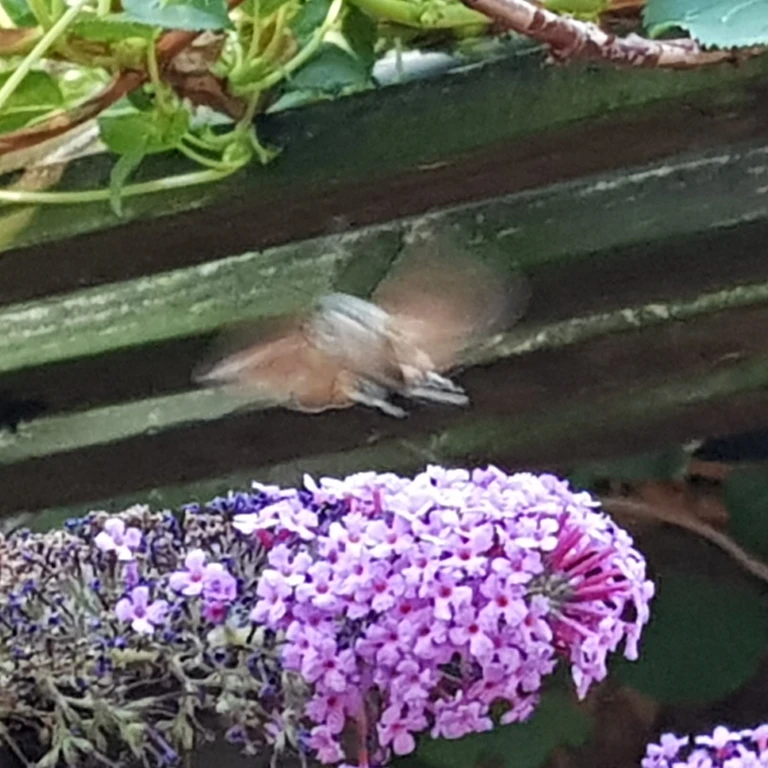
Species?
Macroglossum stellatarum
